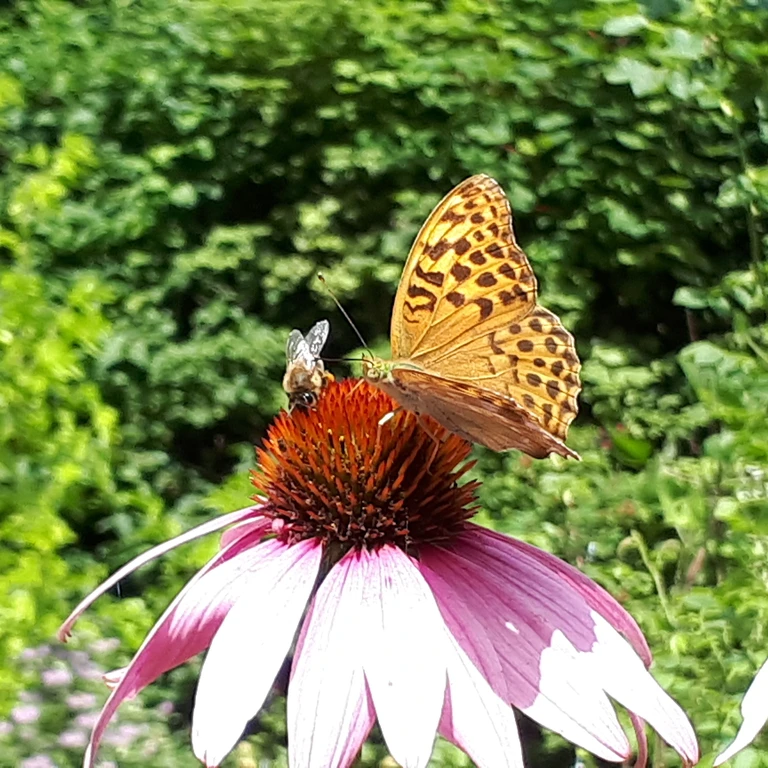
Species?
Argynnis paphia
